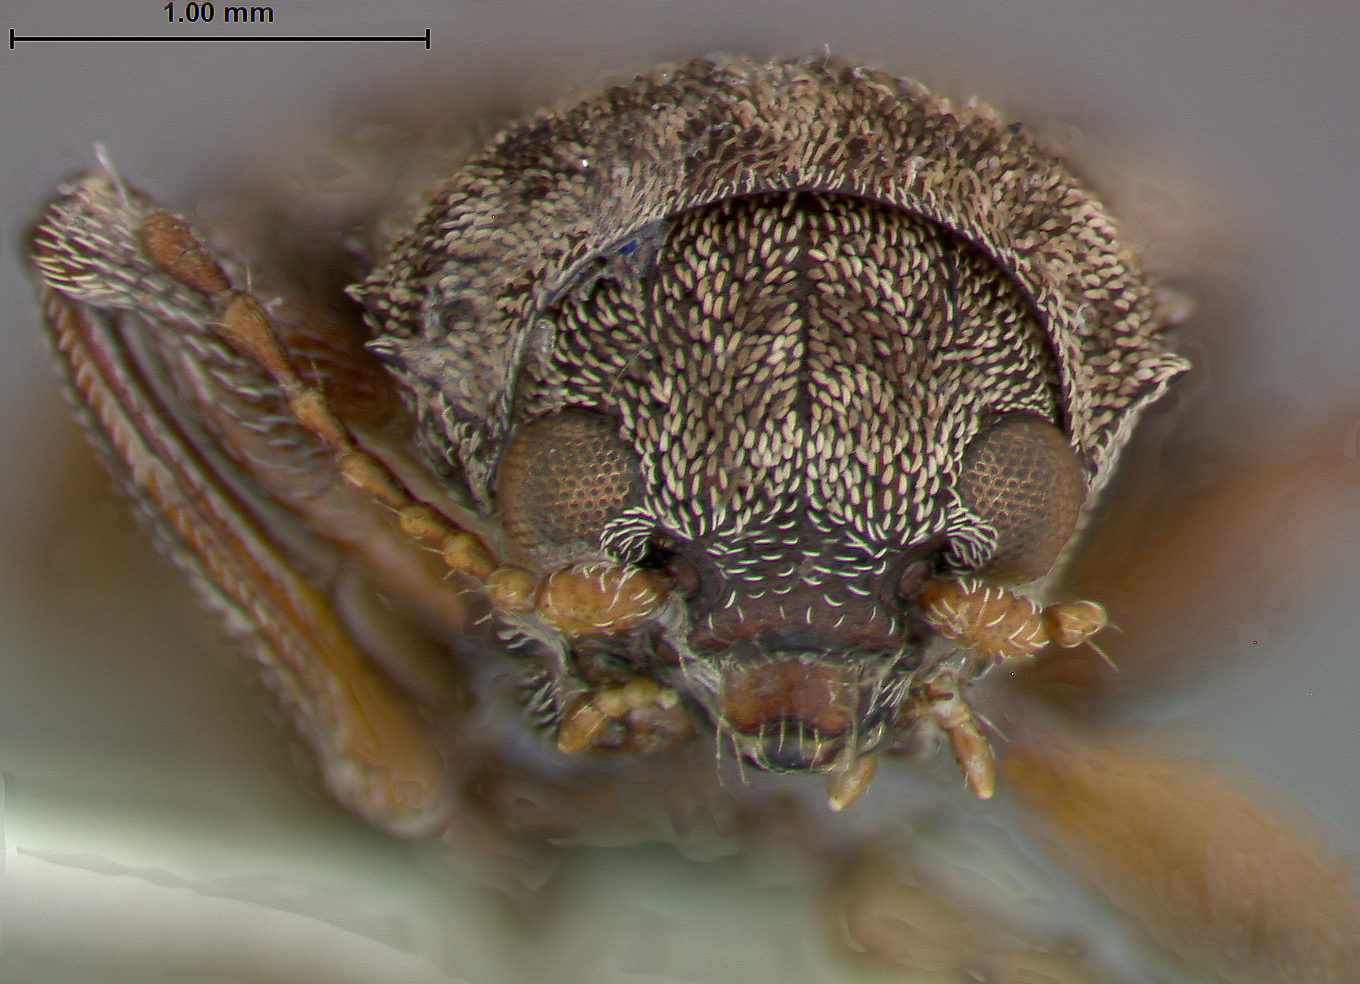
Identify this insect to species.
Myochrous longipes
